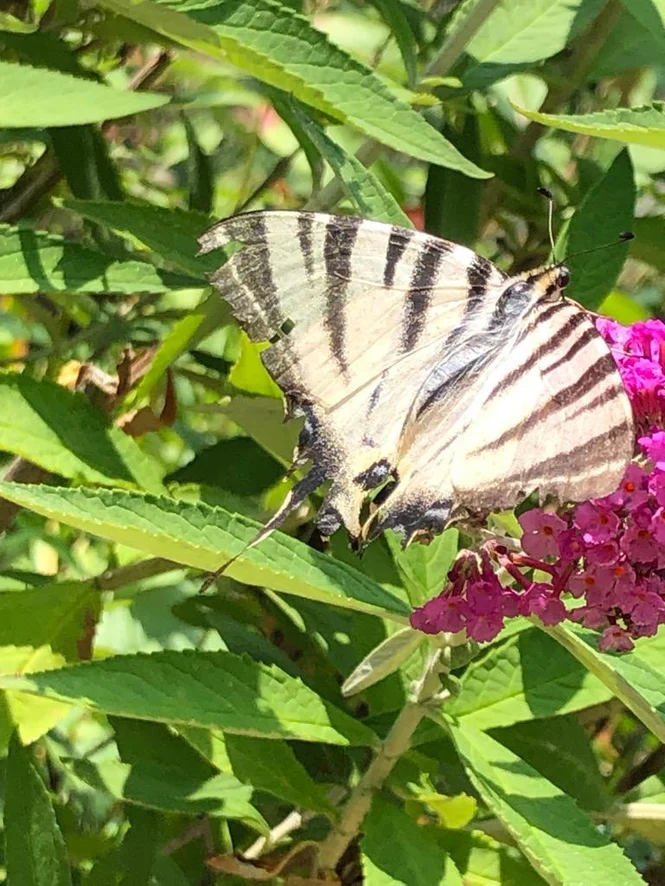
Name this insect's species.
Iphiclides podalirius
